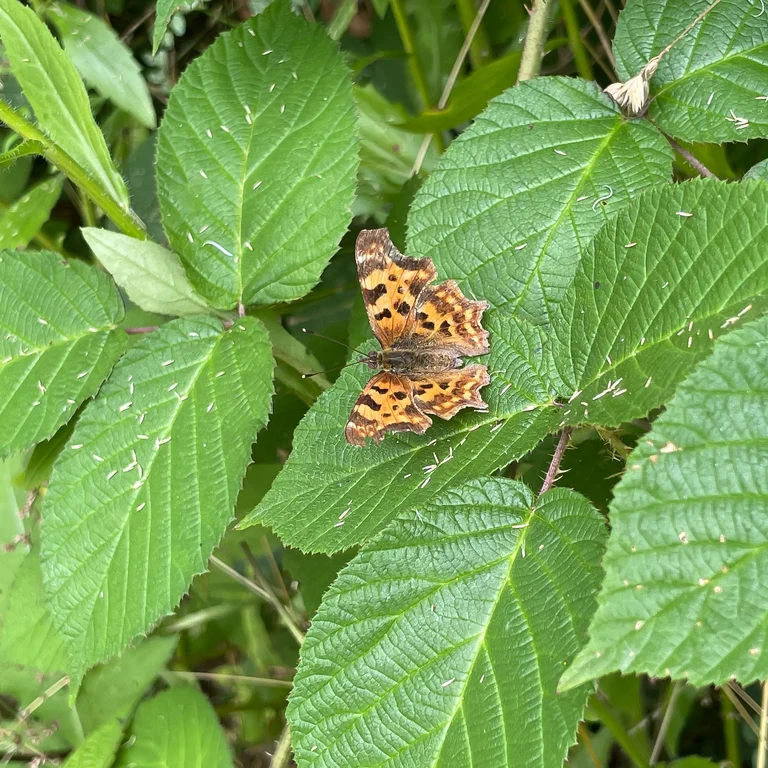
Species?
Polygonia c-album
